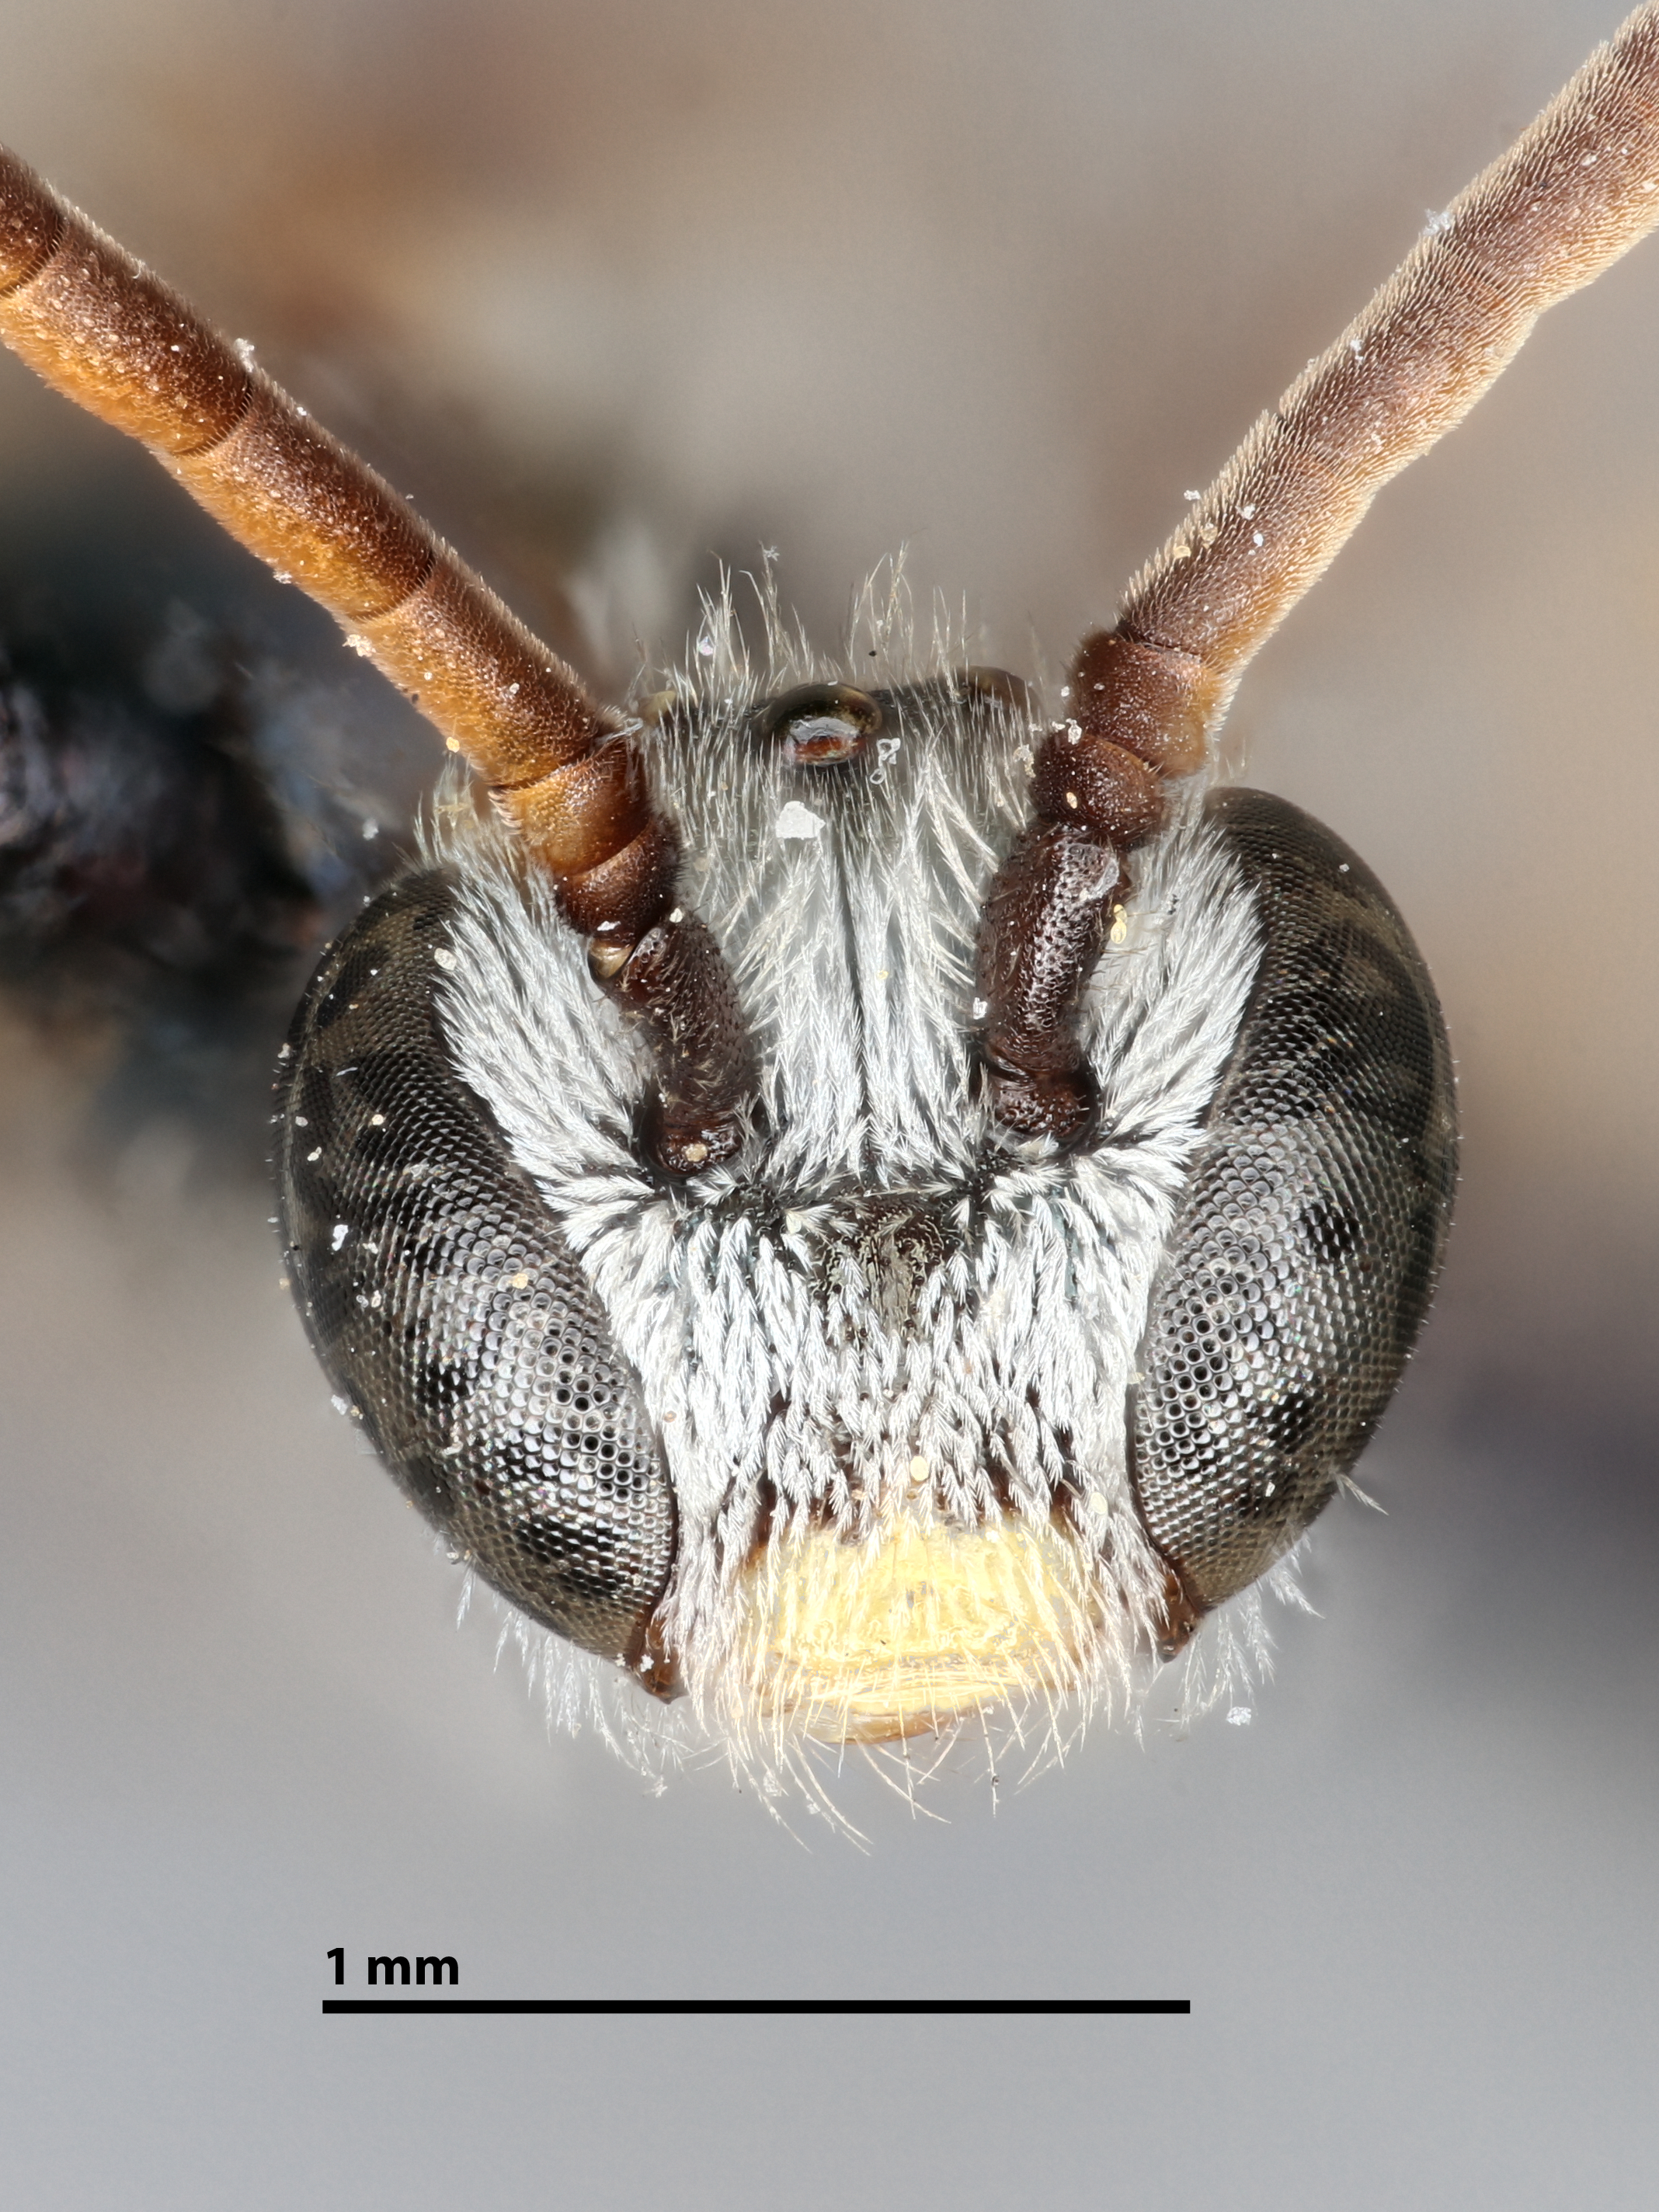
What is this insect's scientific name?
Halictus occultus
